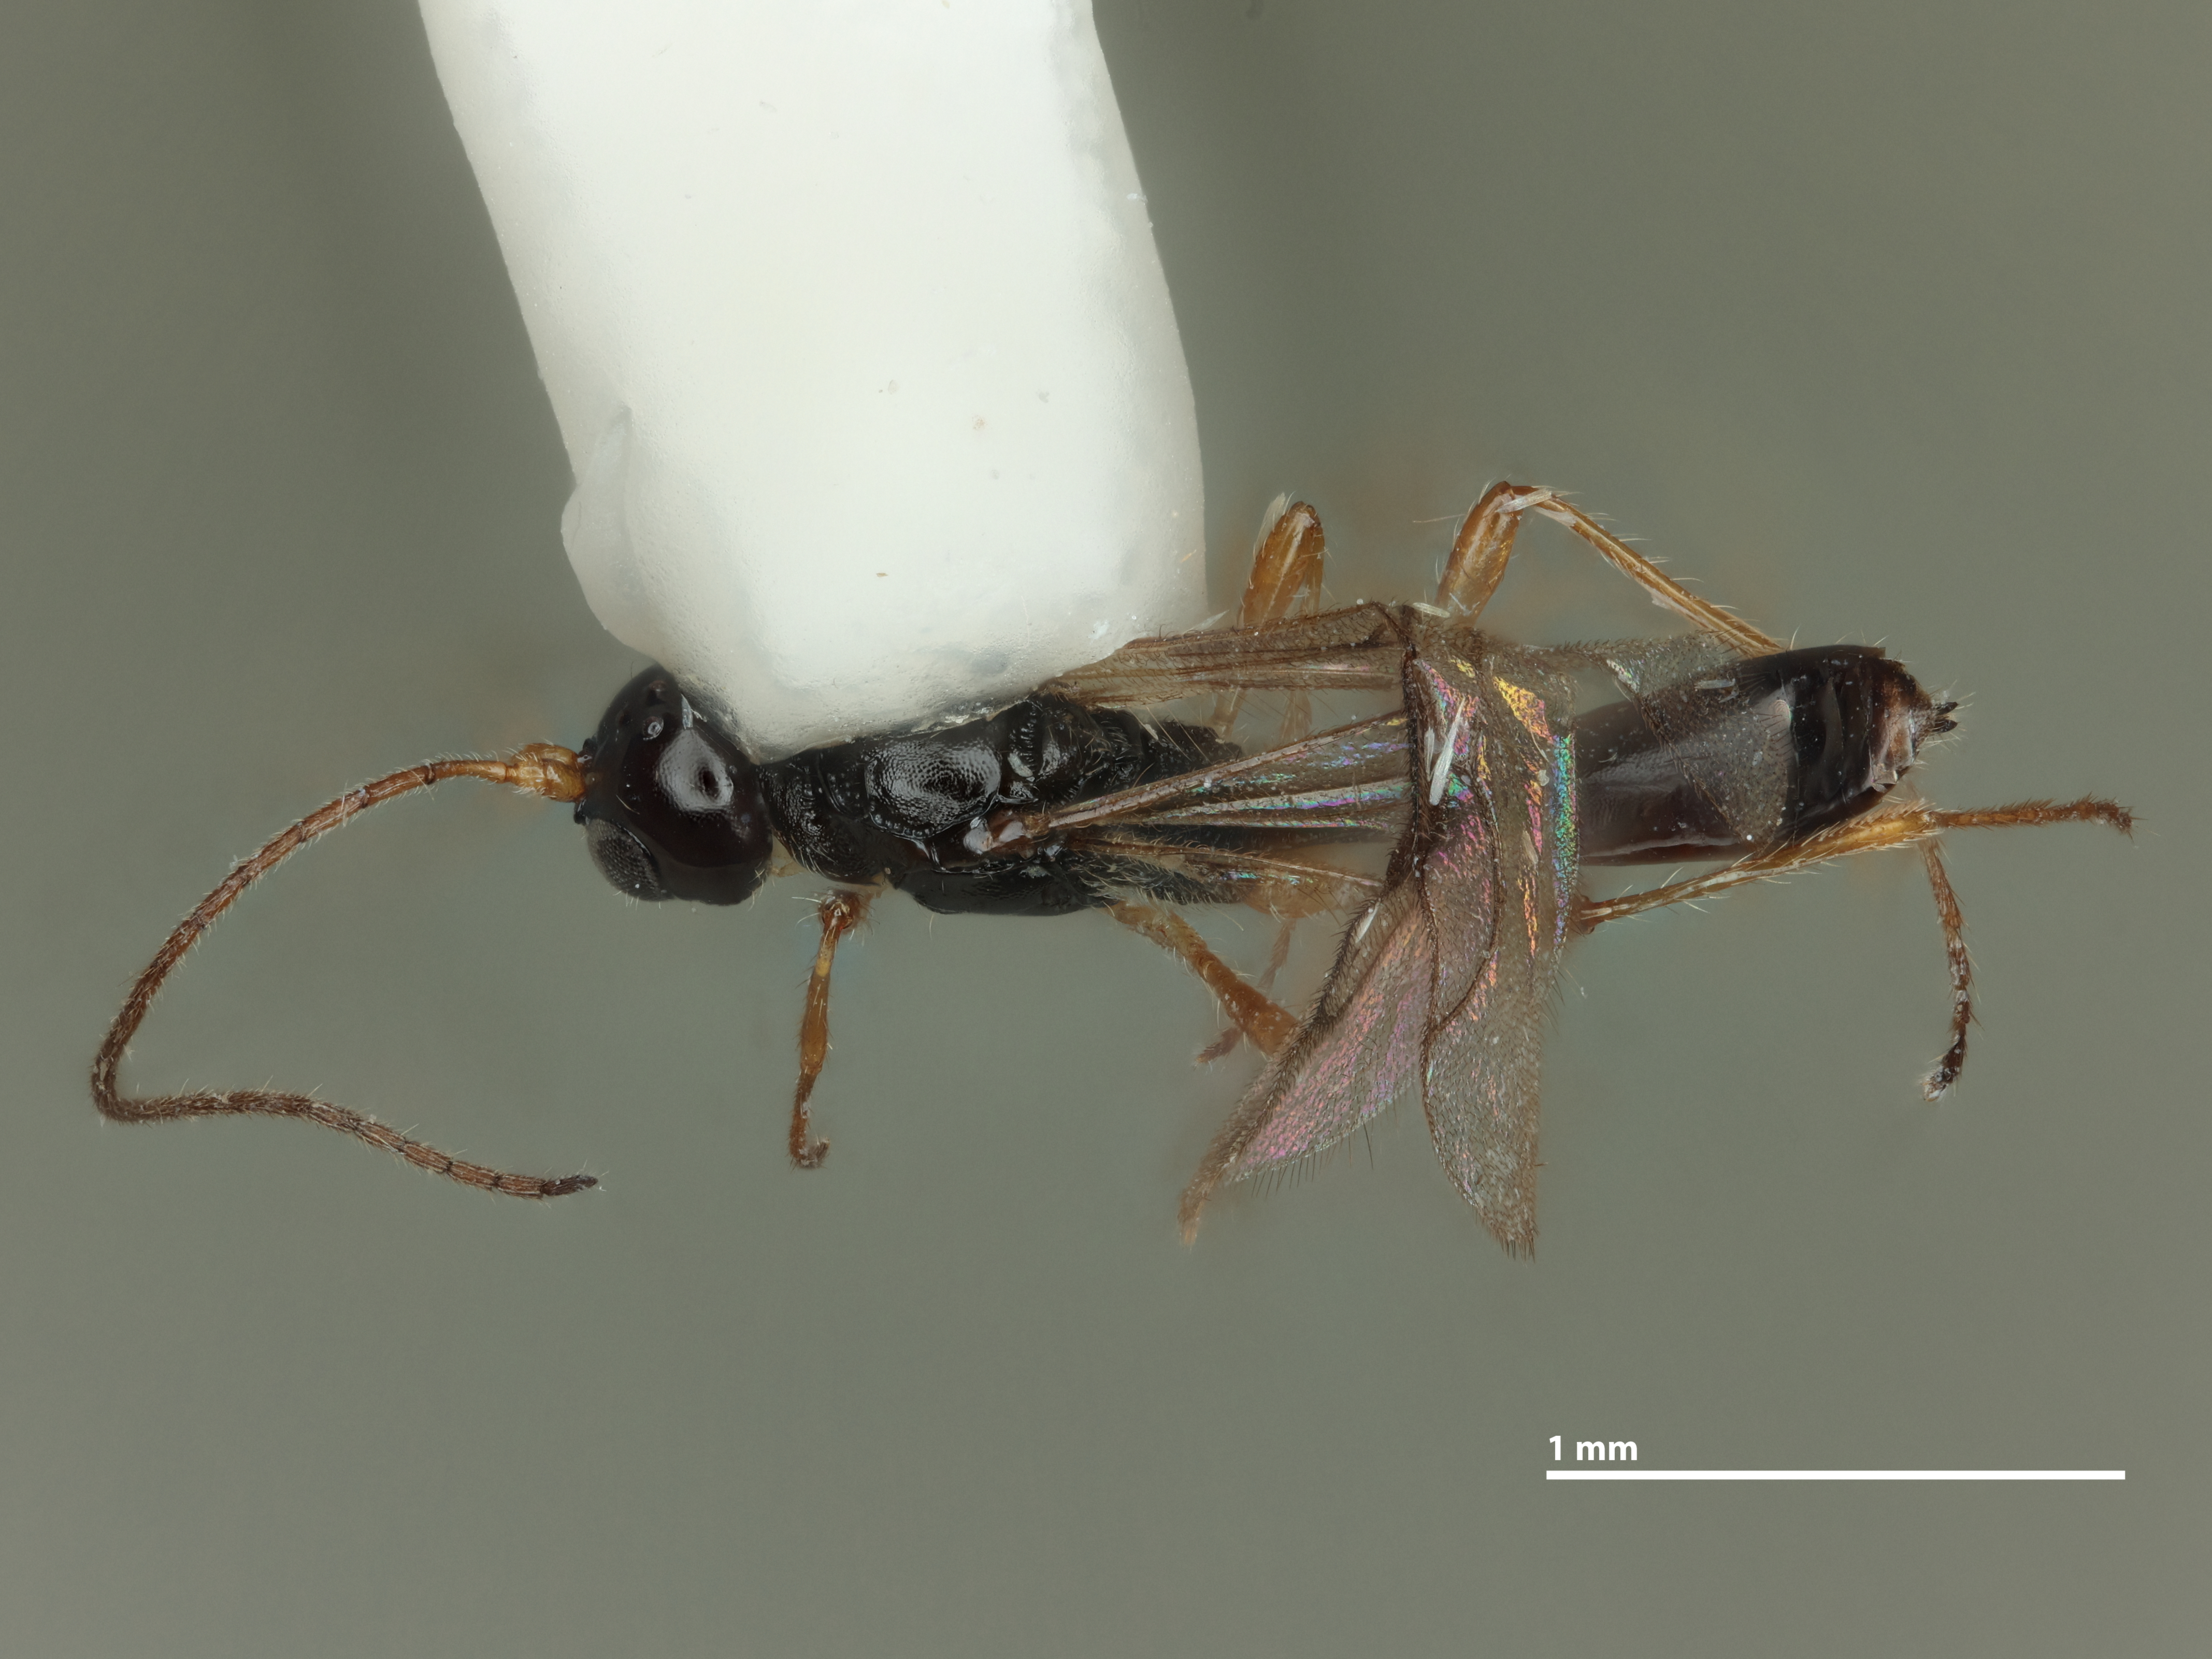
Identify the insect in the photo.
Chaenusa steineri
